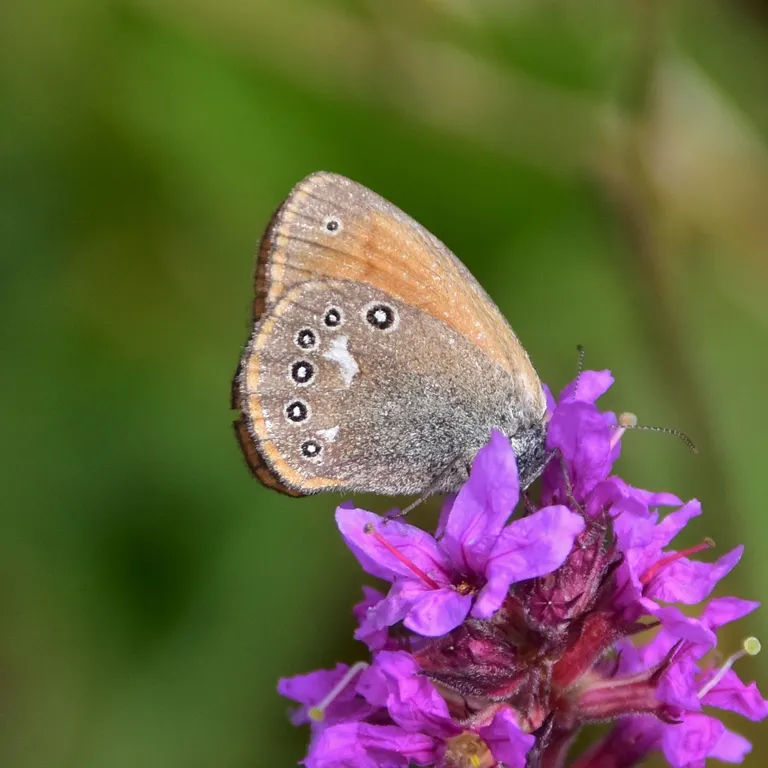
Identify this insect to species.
Coenonympha glycerion (also Coenonympha iphis)
